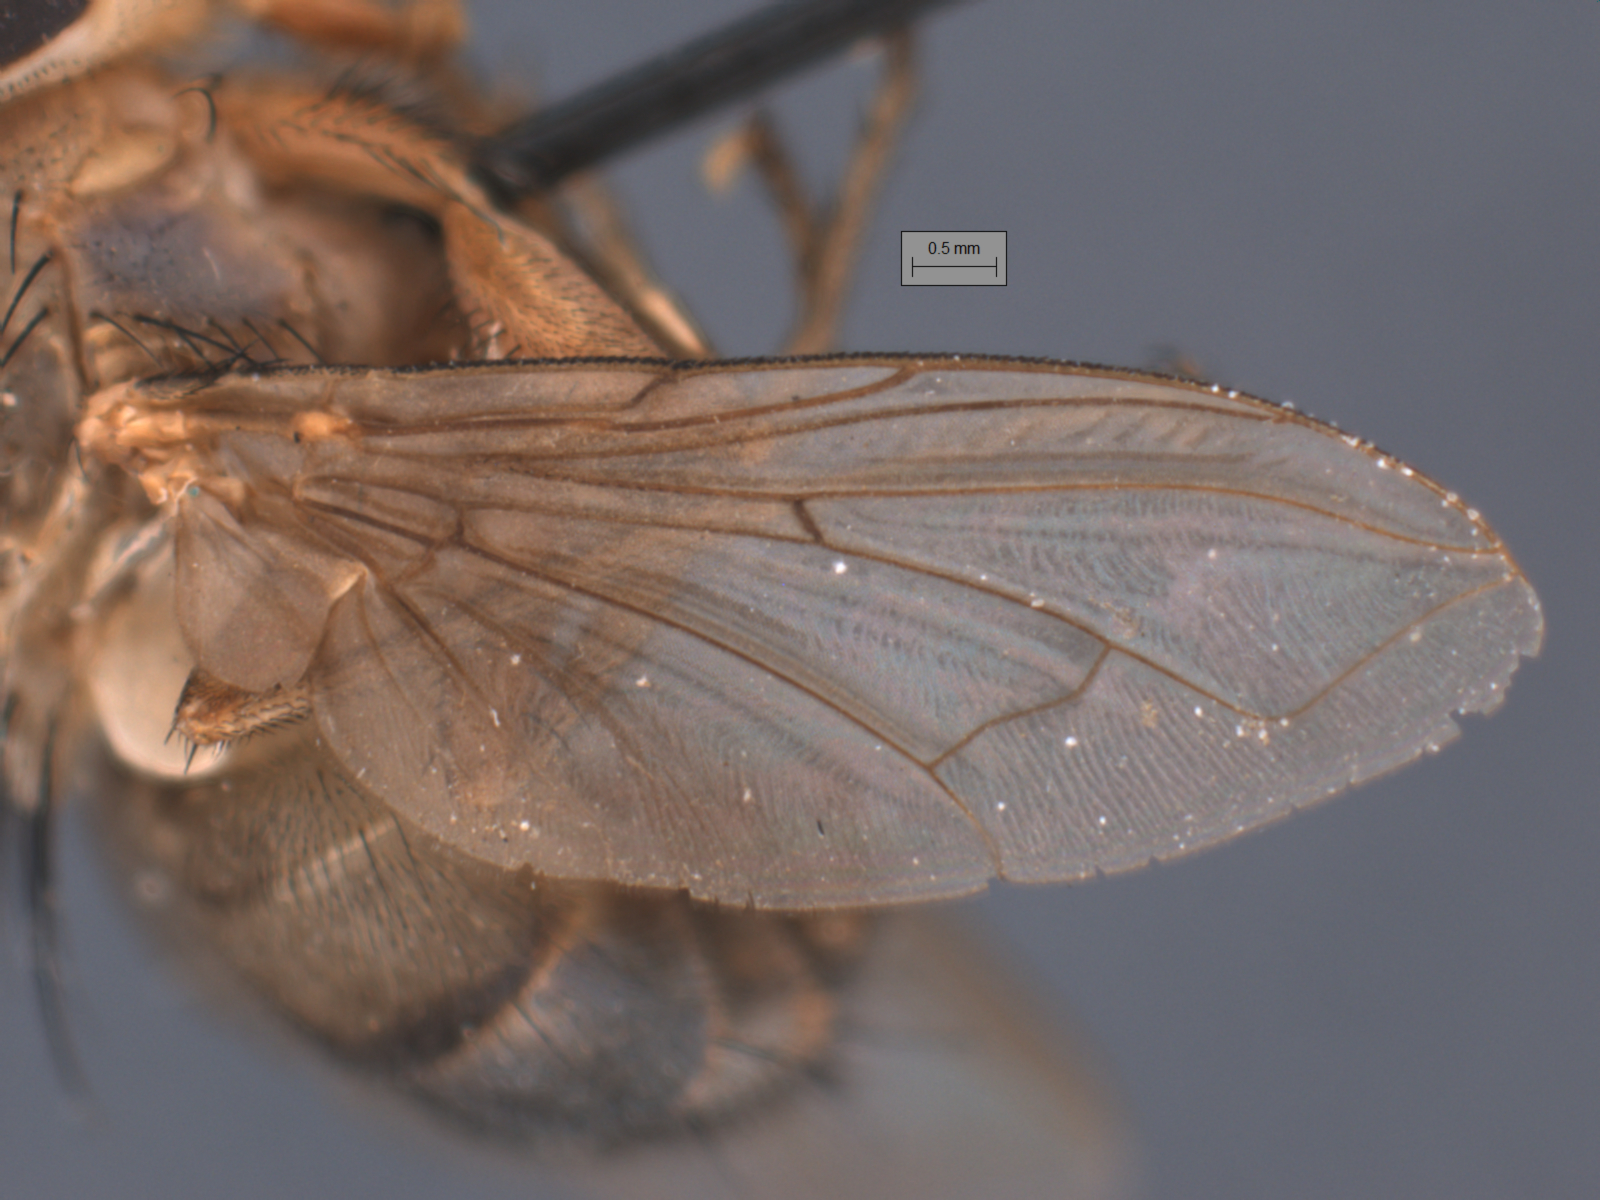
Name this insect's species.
Auchmeromyia bequaerti
